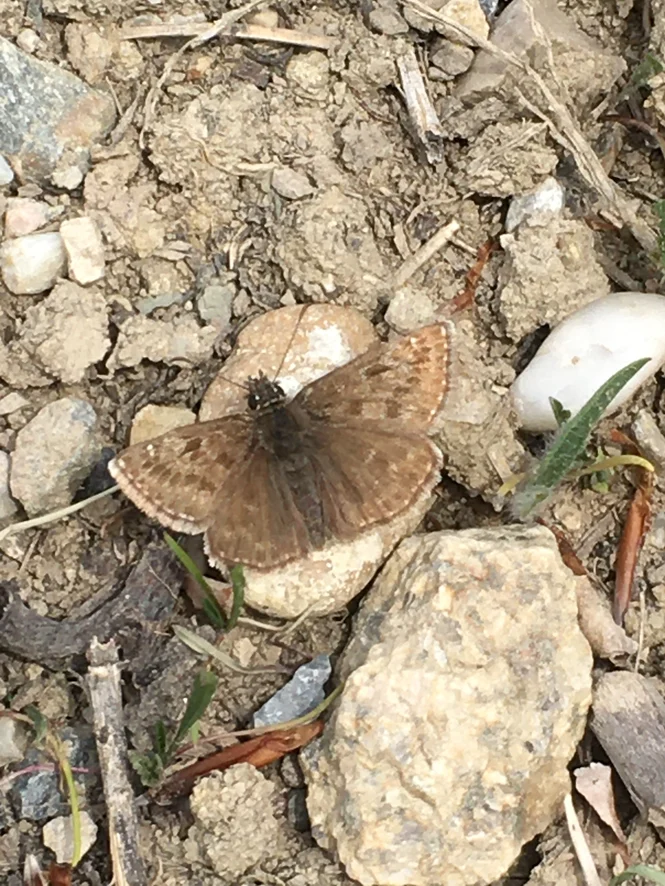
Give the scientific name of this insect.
Erynnis tages
